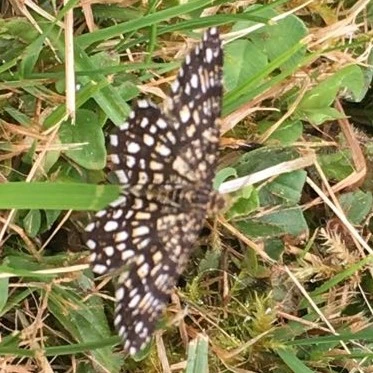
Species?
Chiasmia clathrata
